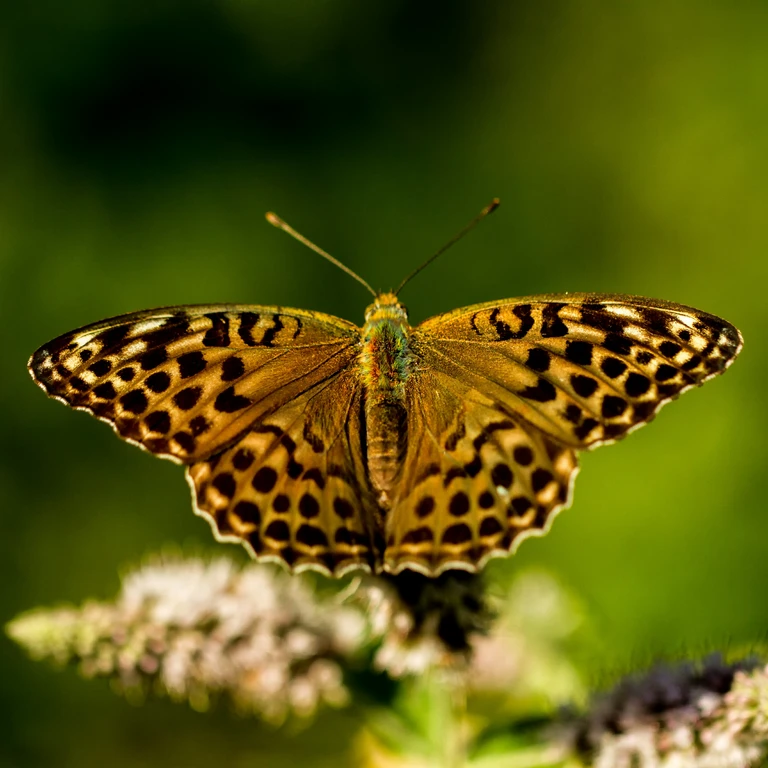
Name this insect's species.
Argynnis paphia
